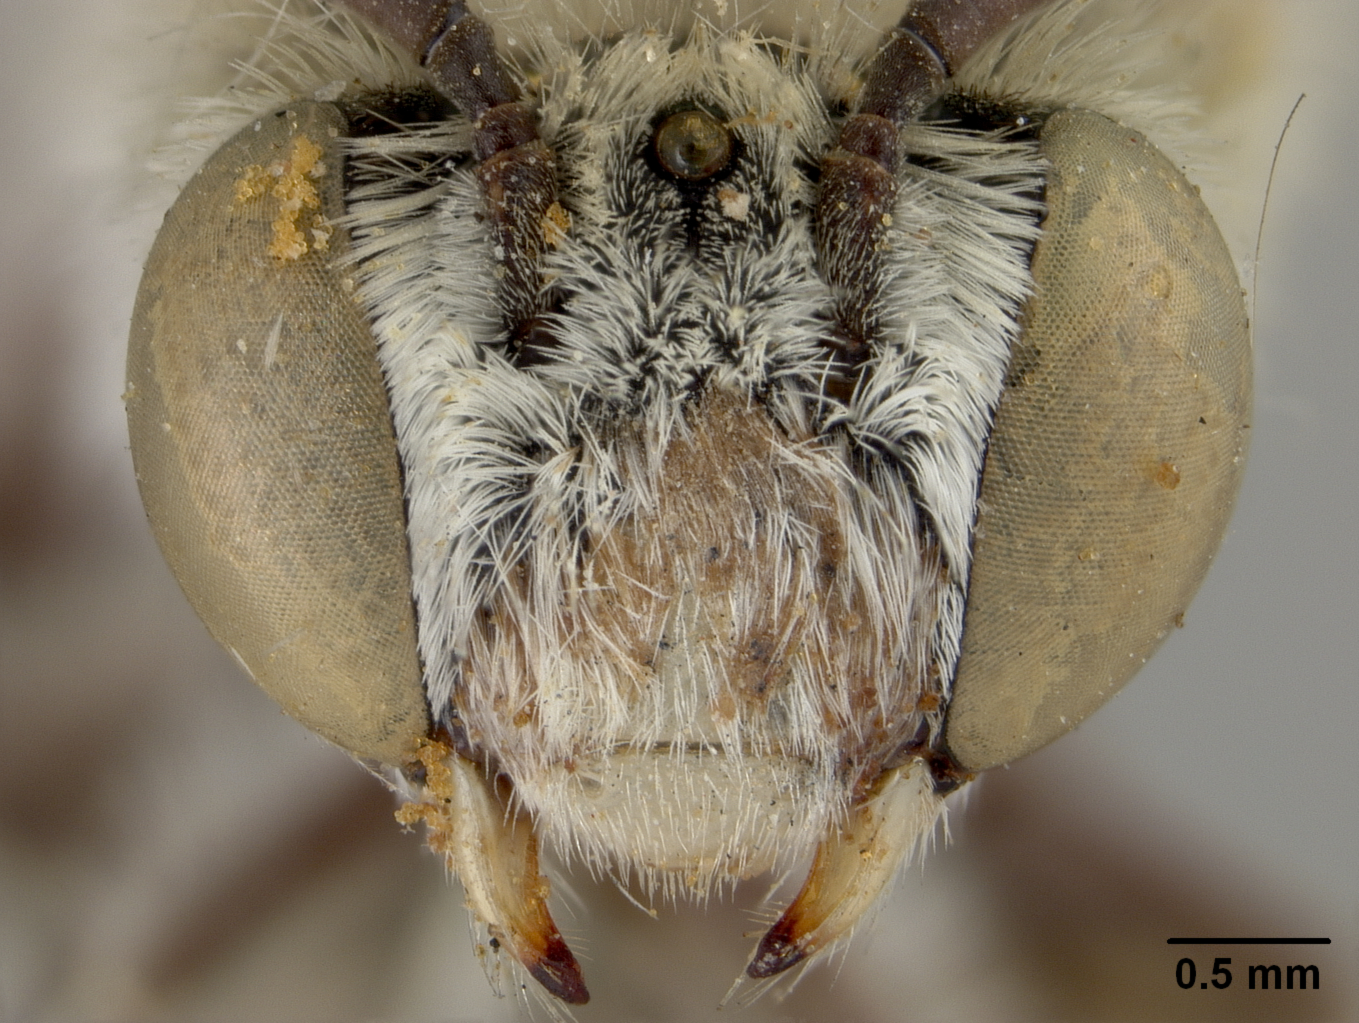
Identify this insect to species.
Anthophora macroleuca
